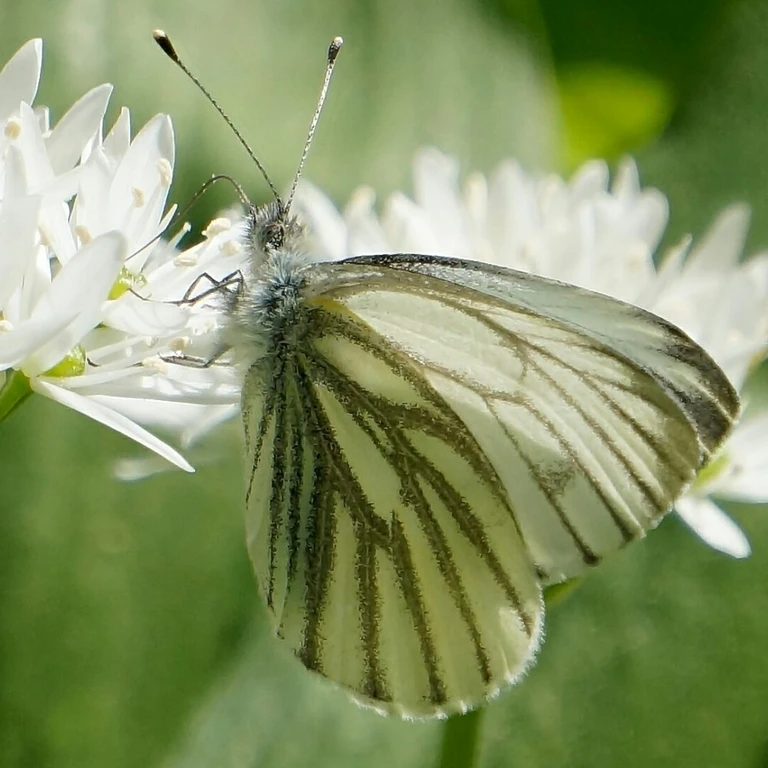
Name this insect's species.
Pieris napi
